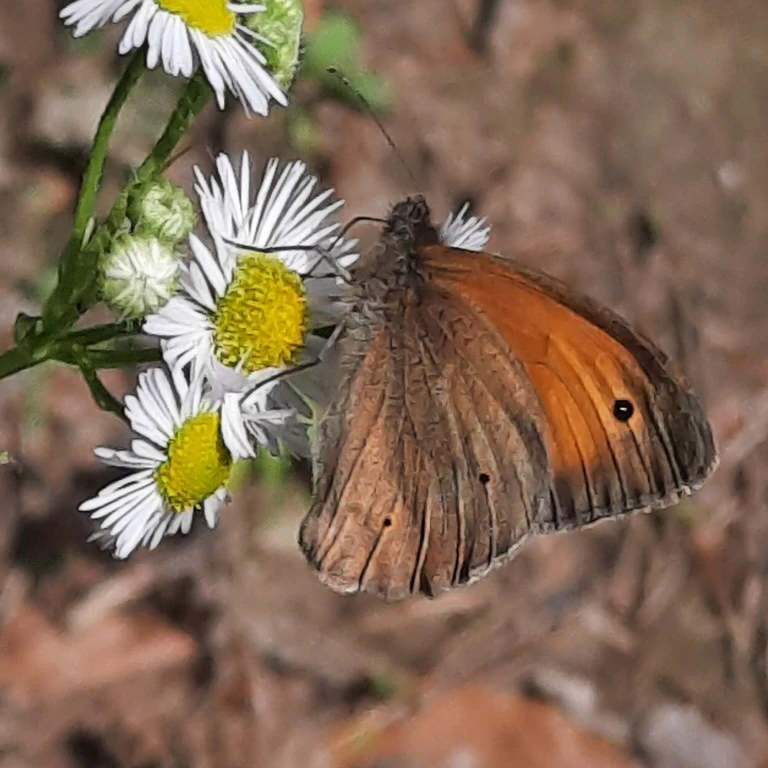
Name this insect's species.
Maniola jurtina
